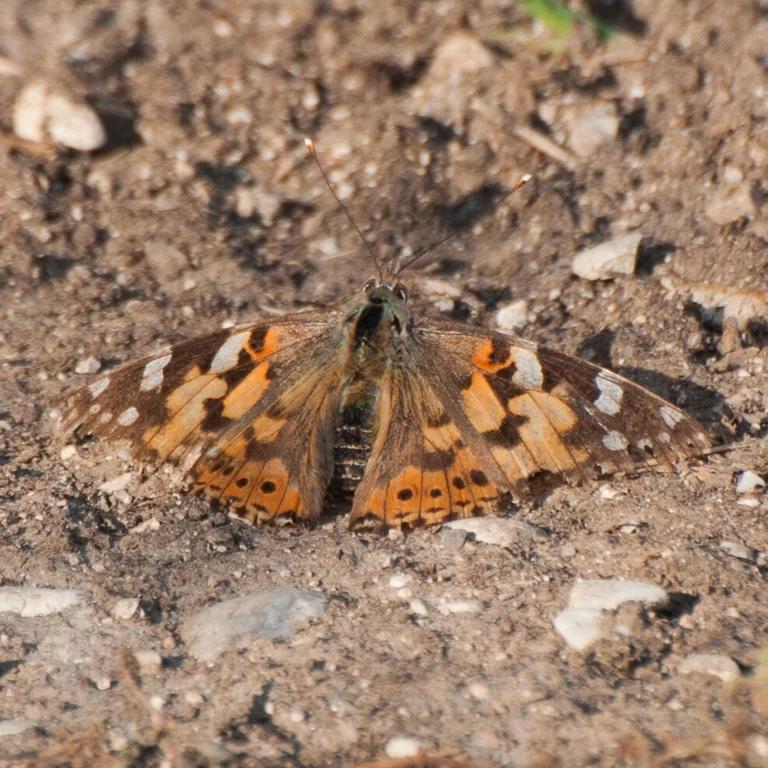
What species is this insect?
Vanessa cardui
